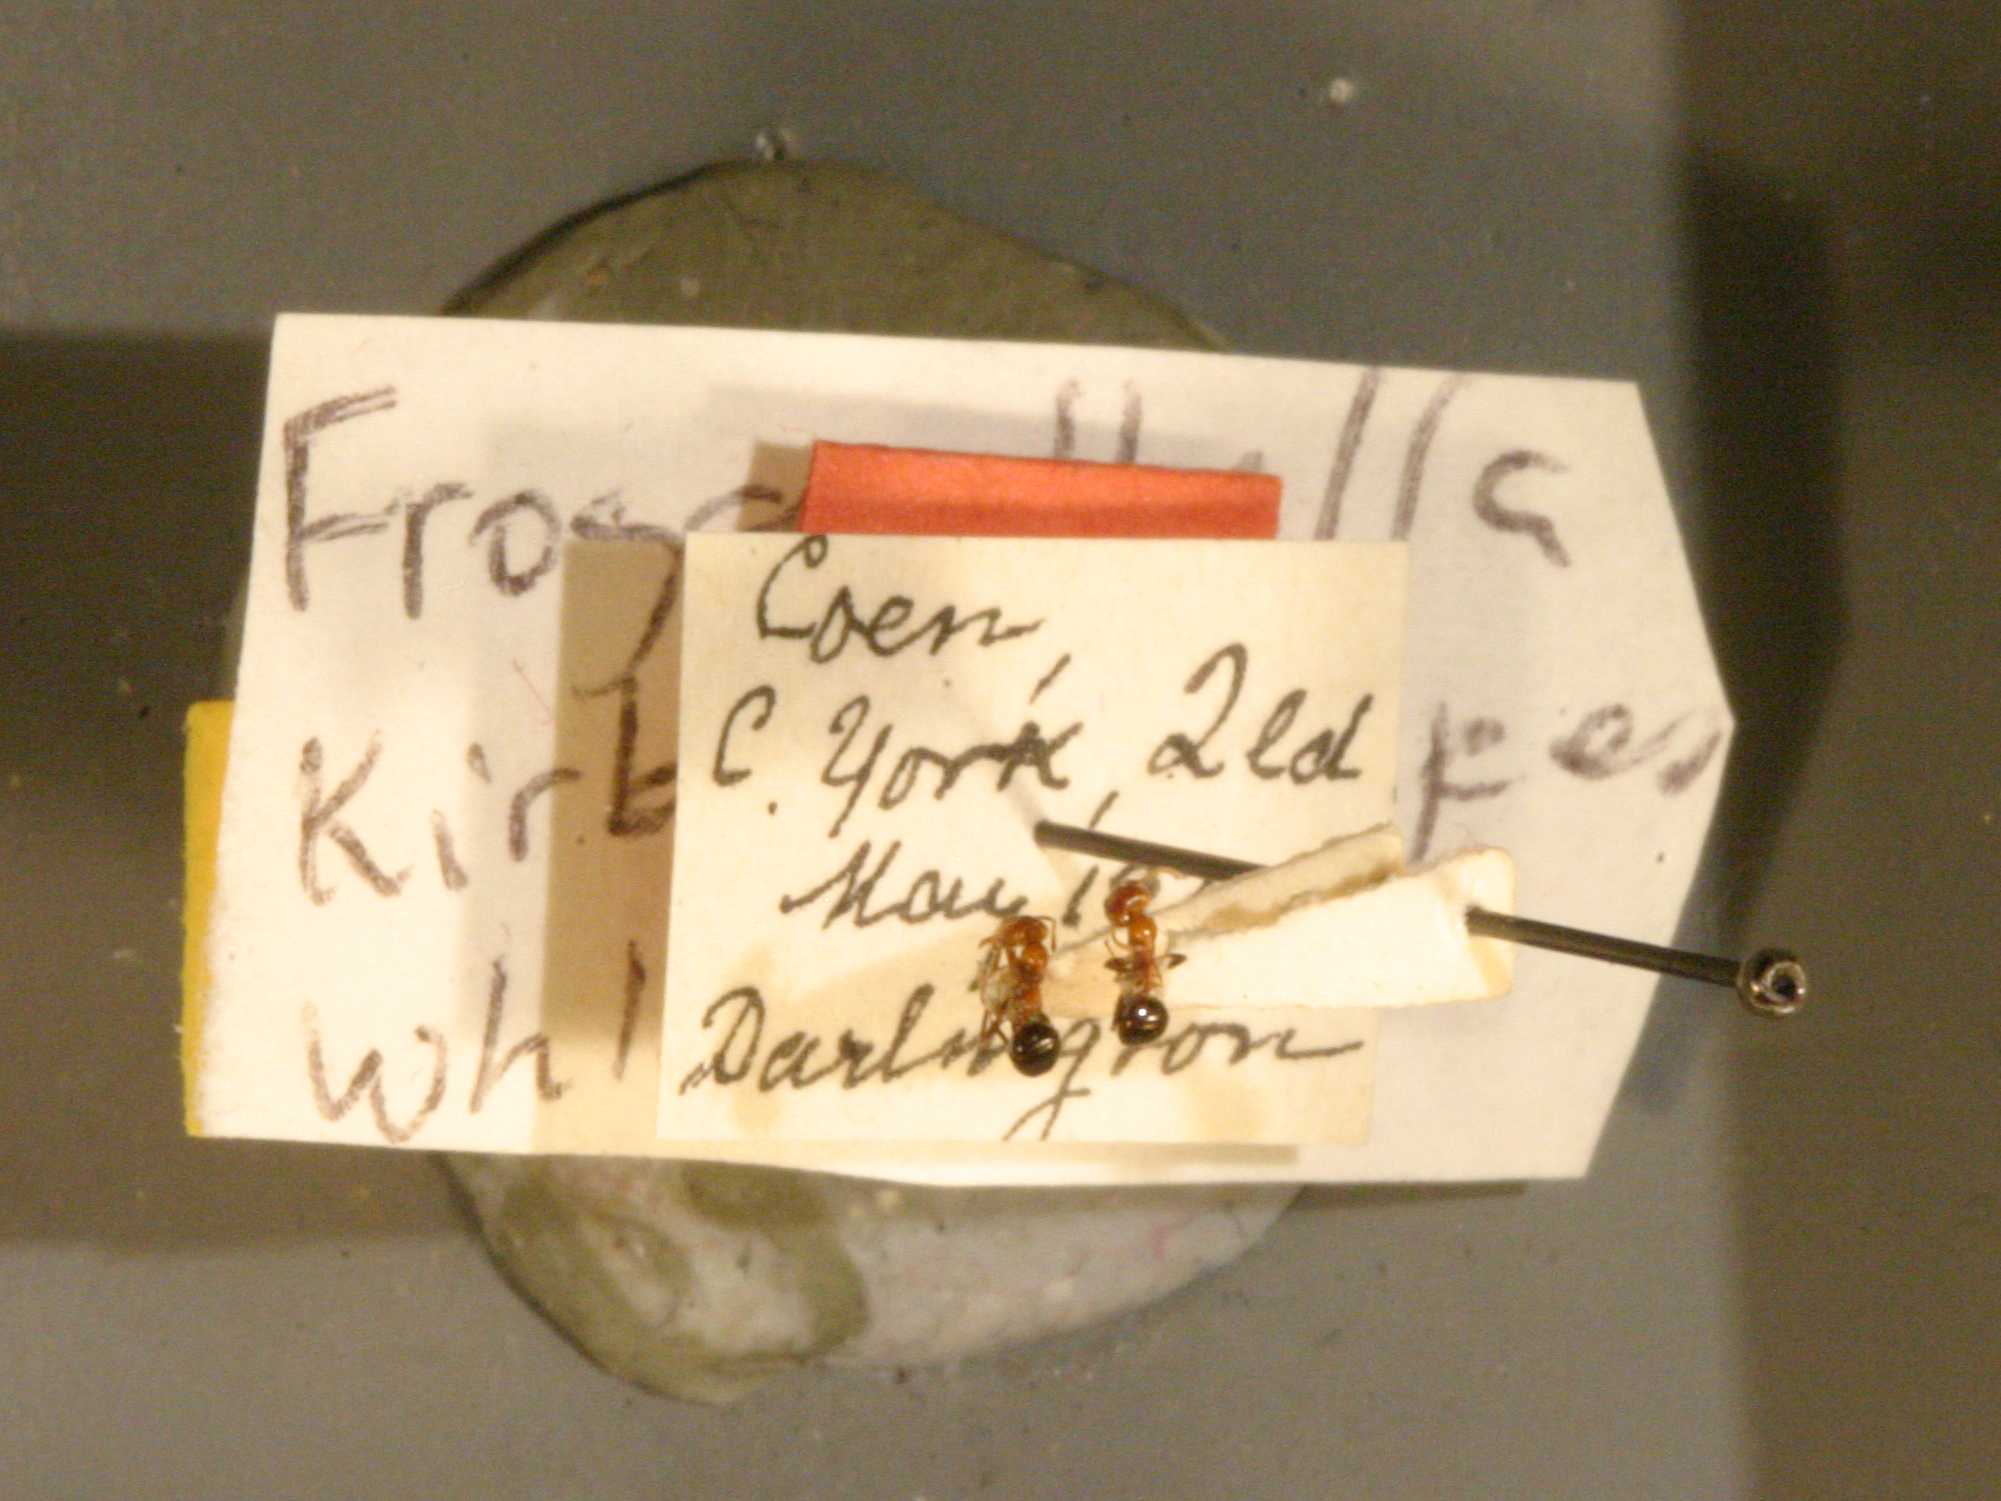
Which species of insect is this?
Froggattella kirbyi
